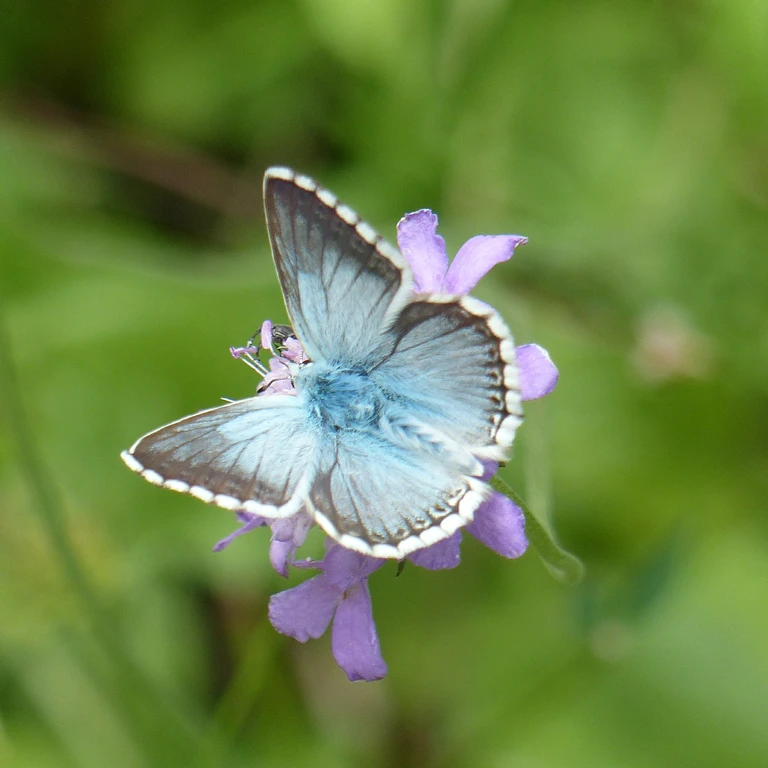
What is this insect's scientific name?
Lysandra coridon
